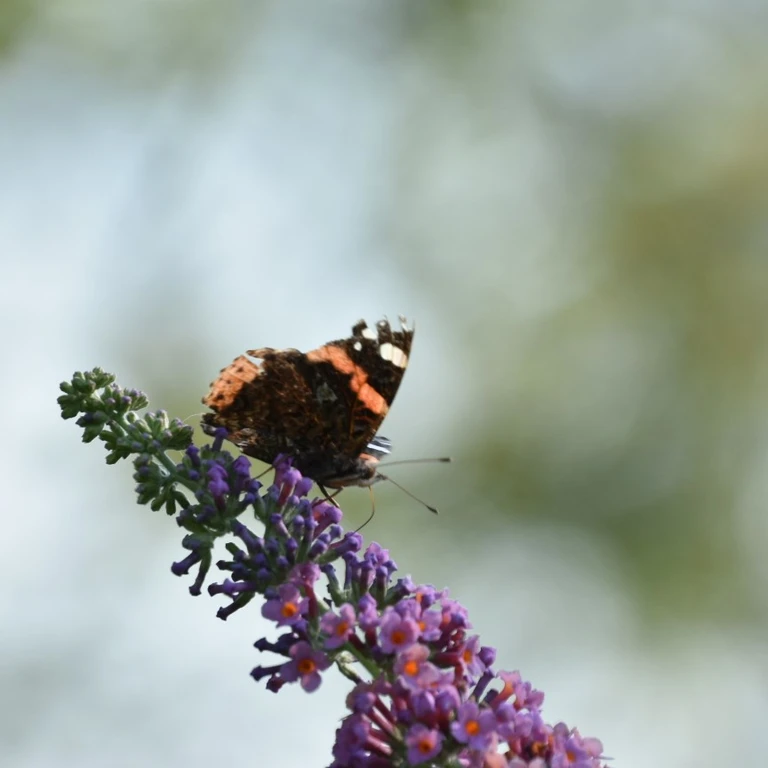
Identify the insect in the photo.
Vanessa atalanta
